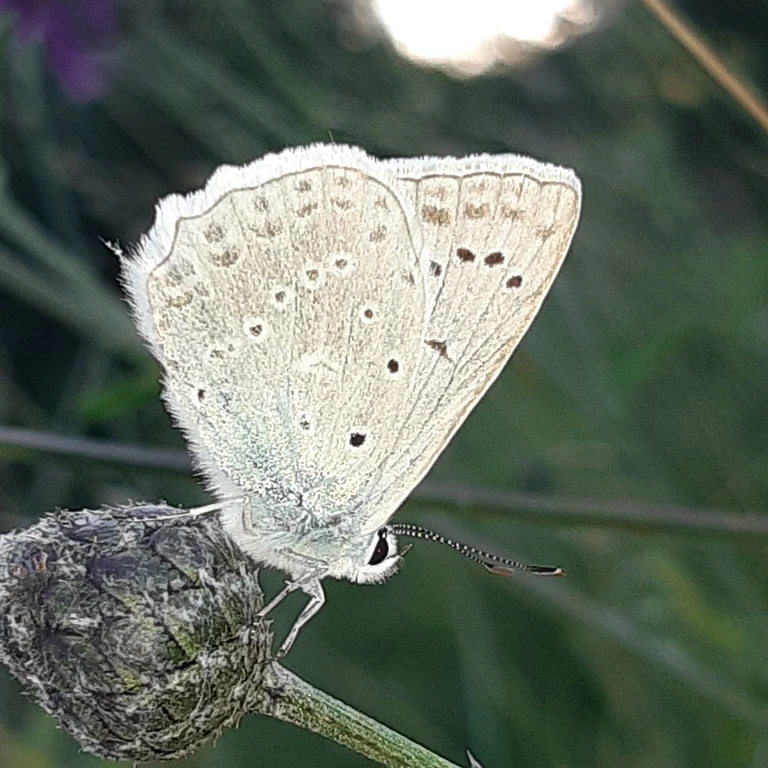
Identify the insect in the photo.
Polyommatus daphnis
